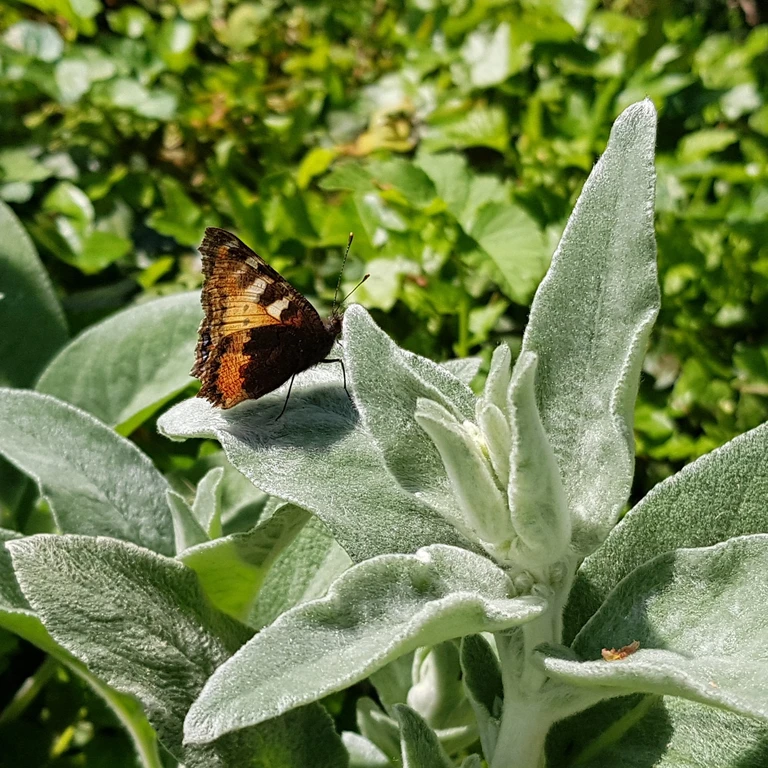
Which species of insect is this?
Aglais urticae
